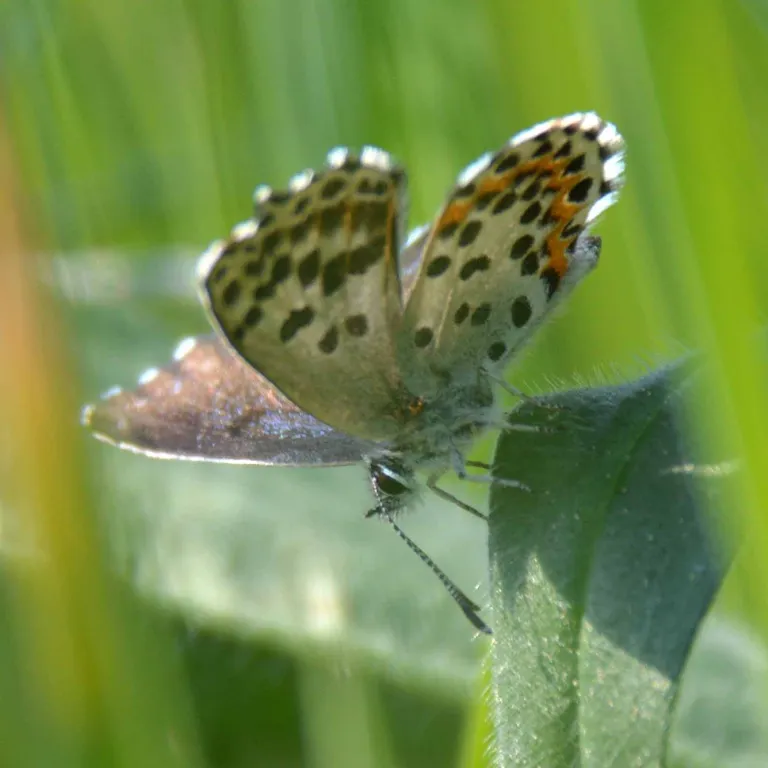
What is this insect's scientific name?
Scolitantides orion
